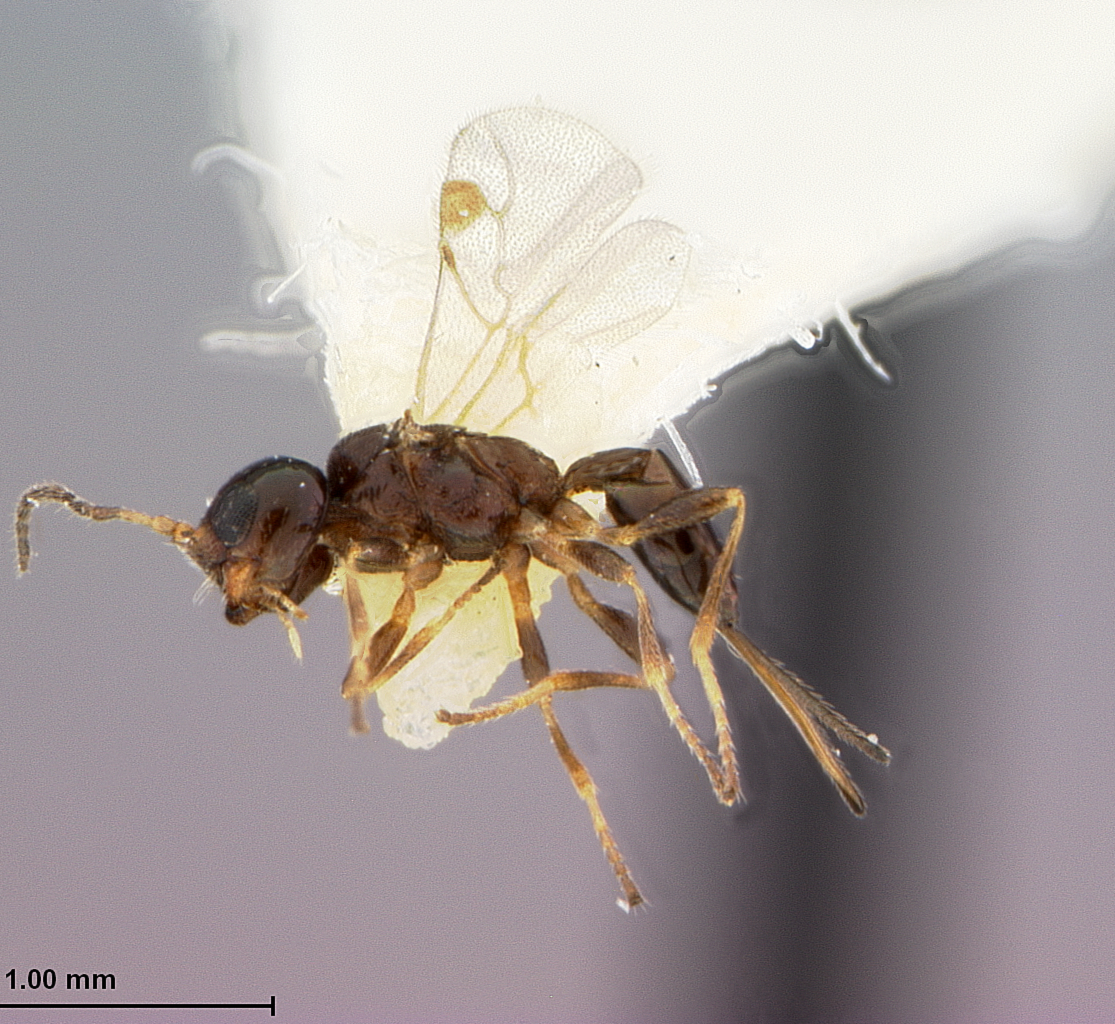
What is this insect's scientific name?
Cosmophorus capeki
